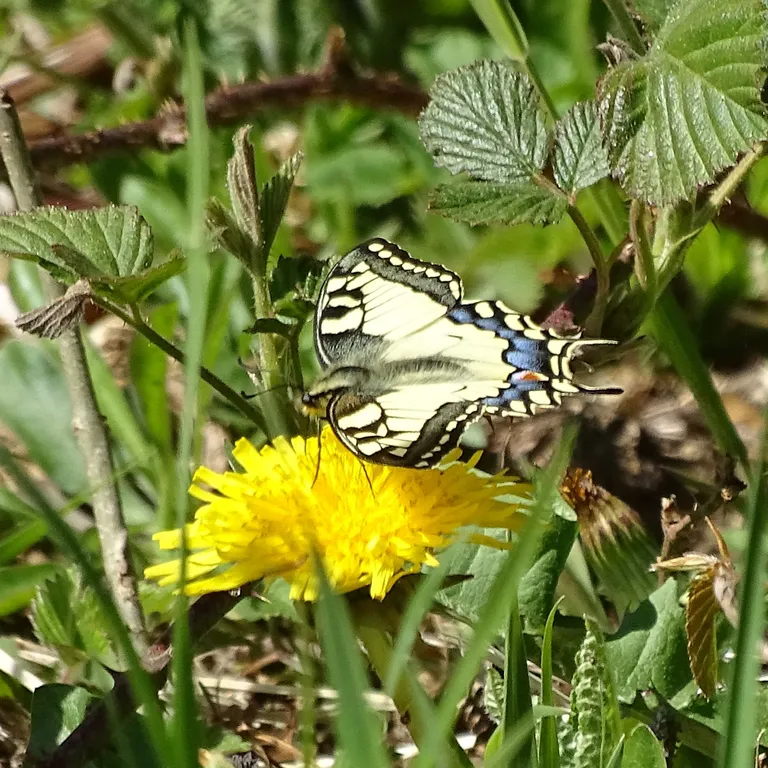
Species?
Papilio machaon
